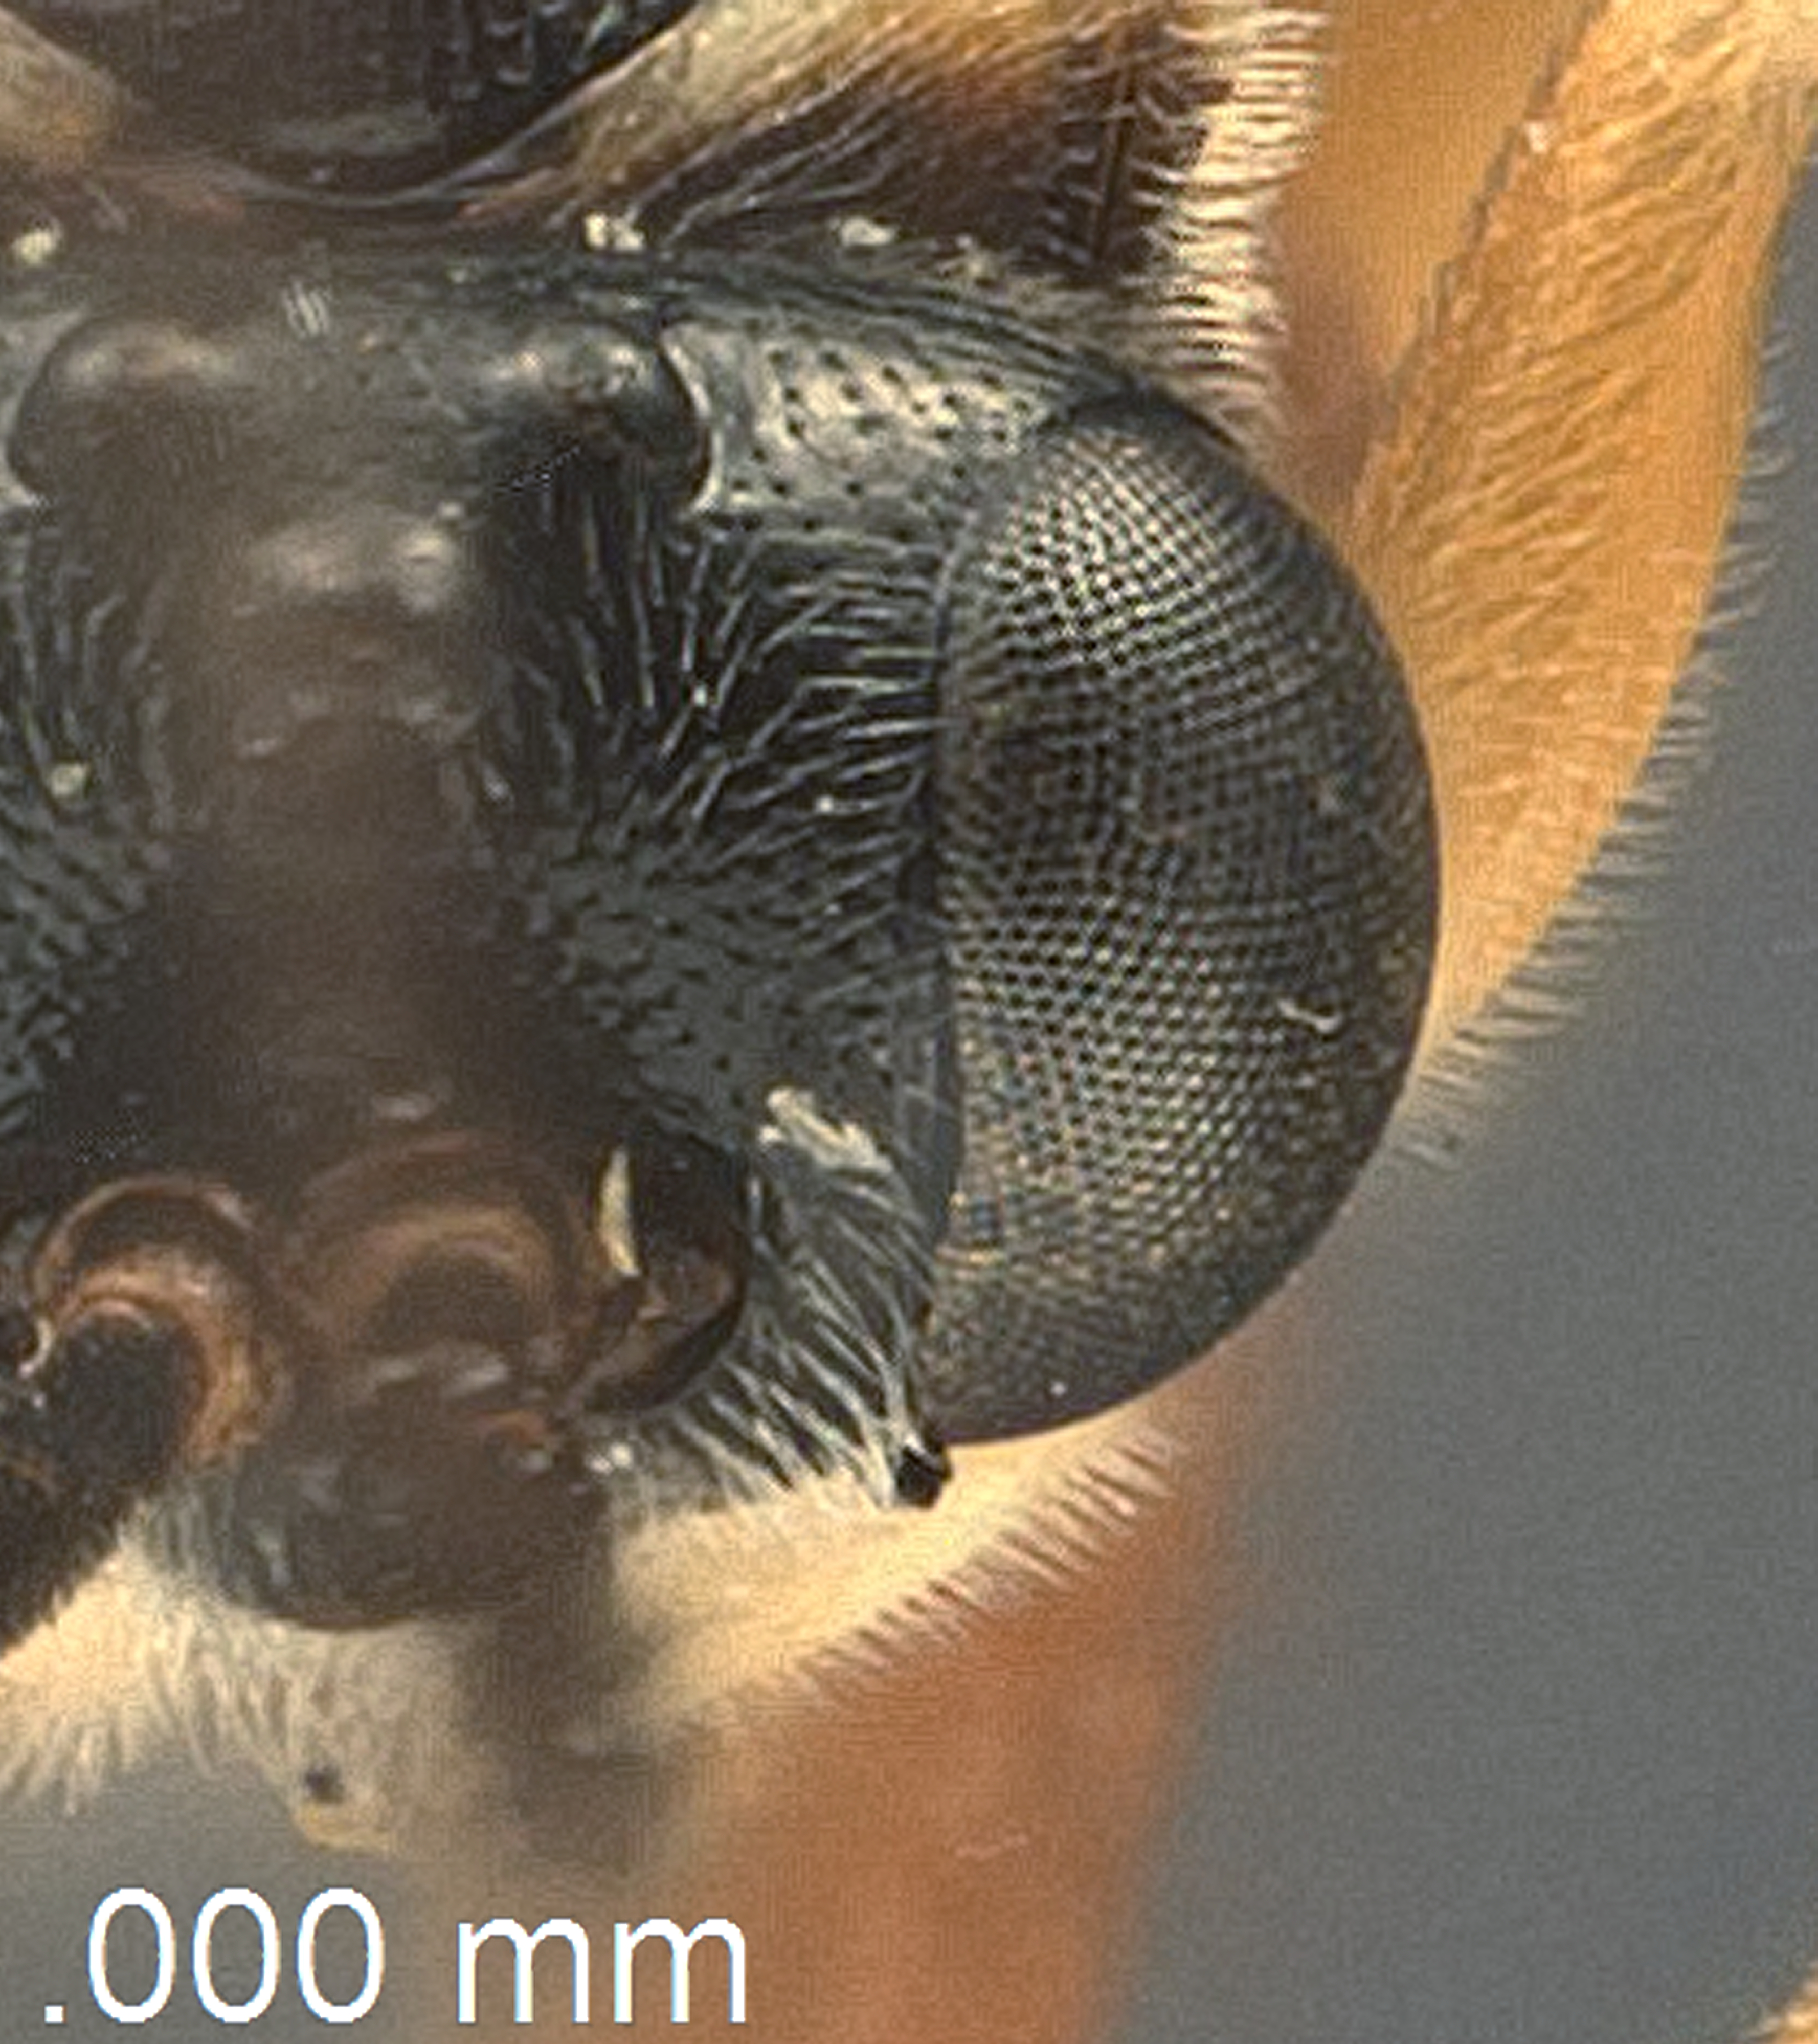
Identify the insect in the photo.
Glypta mutica
